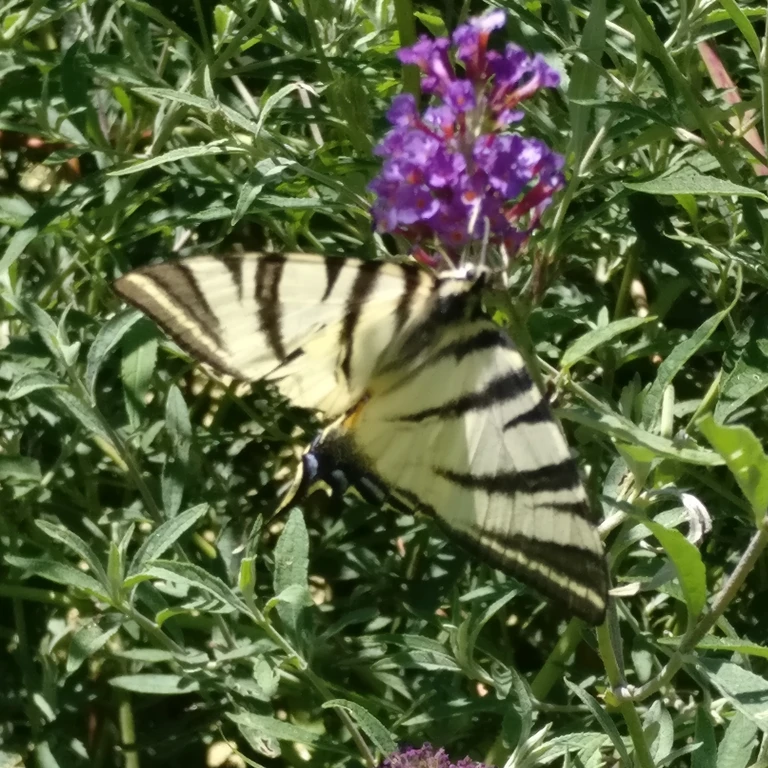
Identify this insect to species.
Iphiclides podalirius
